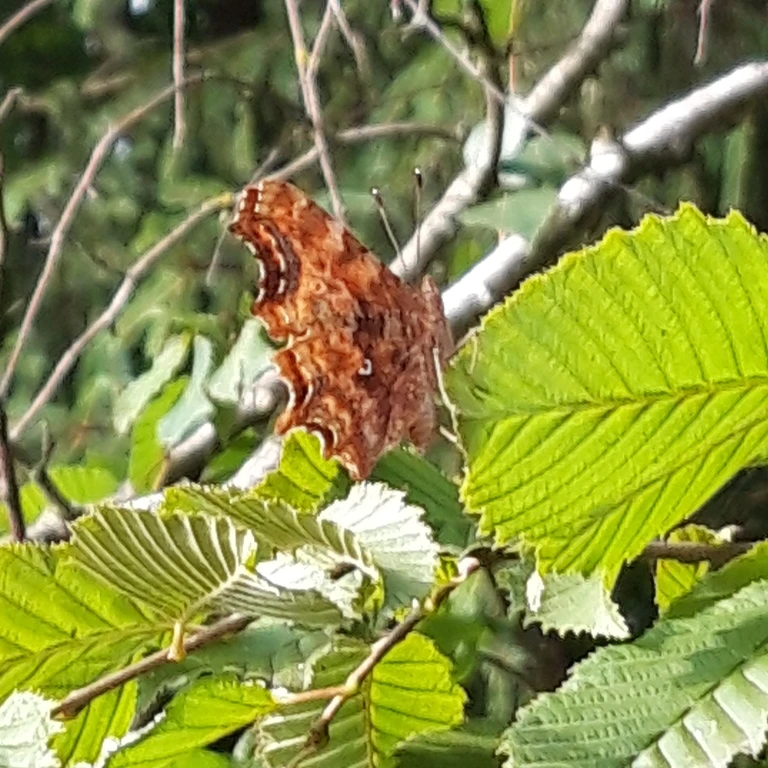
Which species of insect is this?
Polygonia c-album
